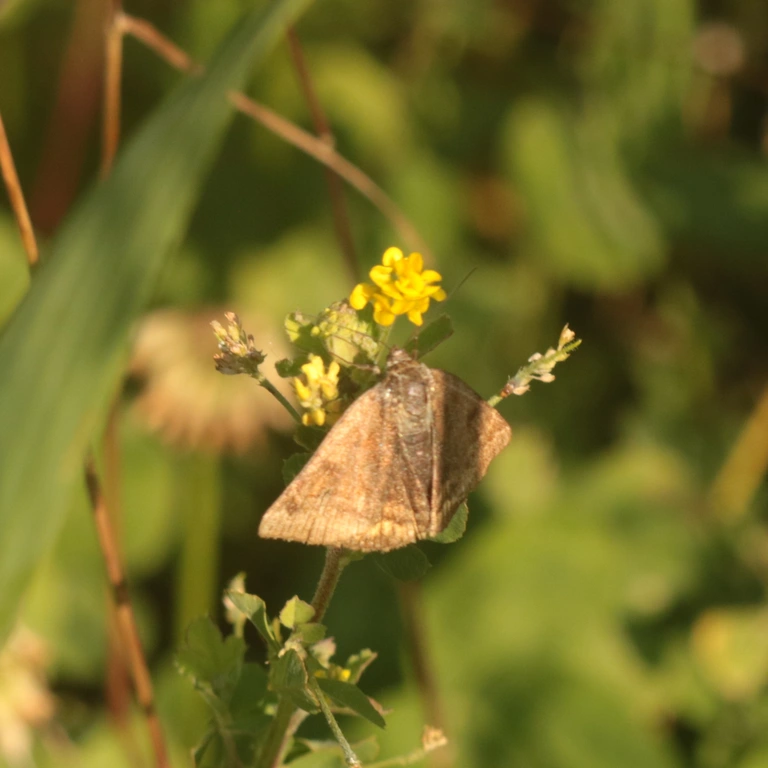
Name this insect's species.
Euclidia glyphica
